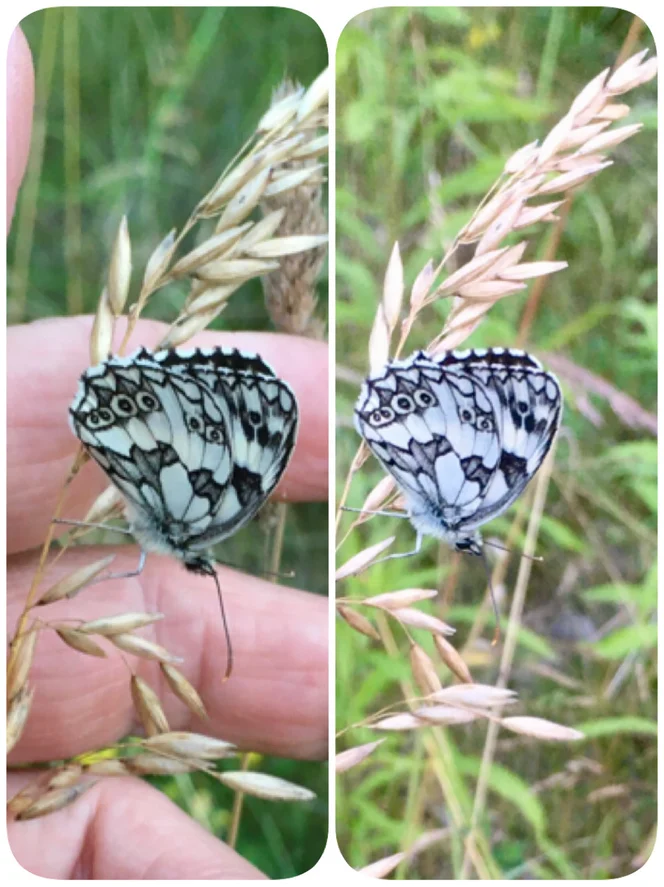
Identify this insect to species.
Melanargia galathea
